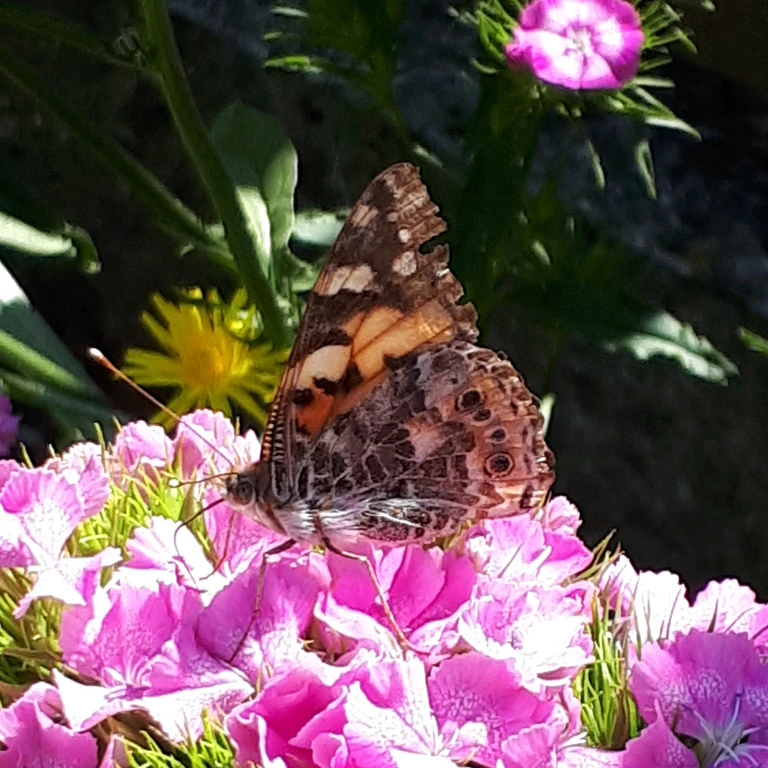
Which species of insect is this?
Vanessa cardui
